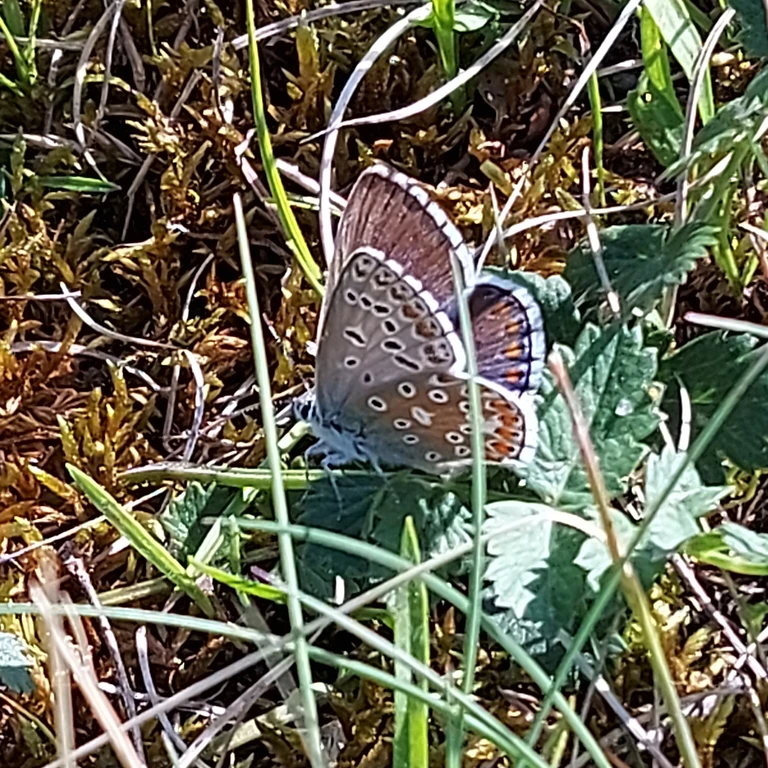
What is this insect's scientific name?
Lysandra bellargus
